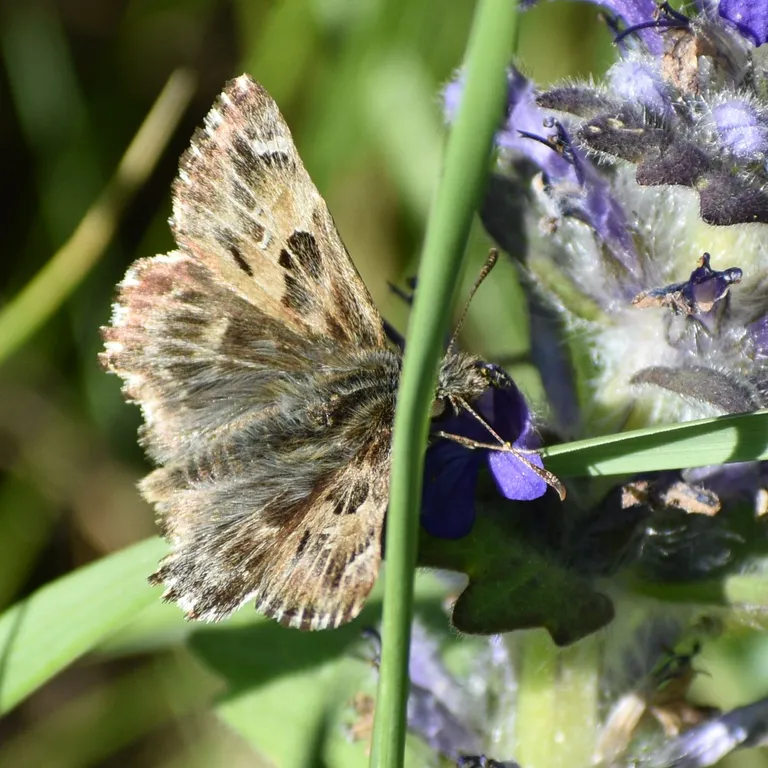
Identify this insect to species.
Carcharodus alceae
